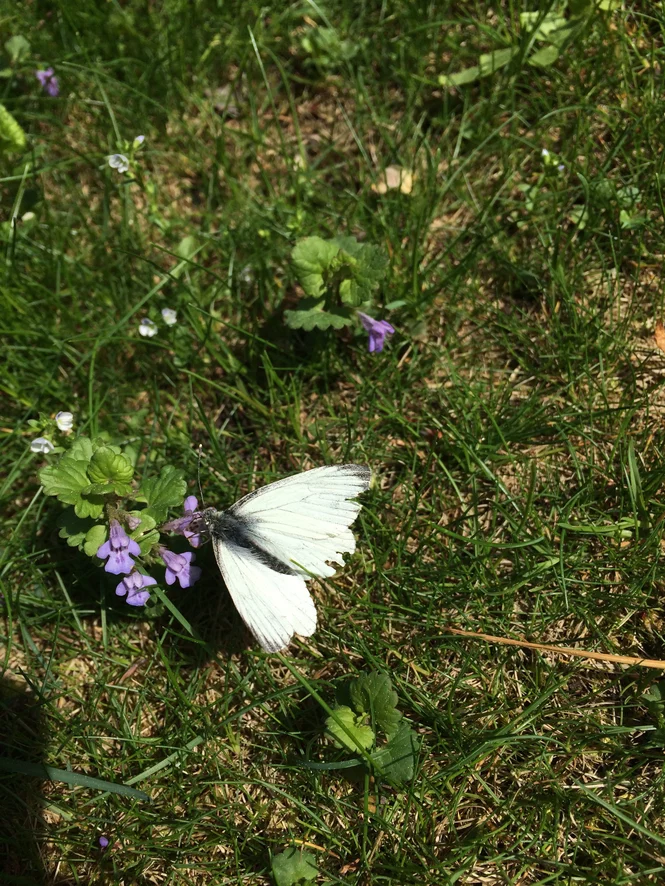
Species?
Pieris napi
